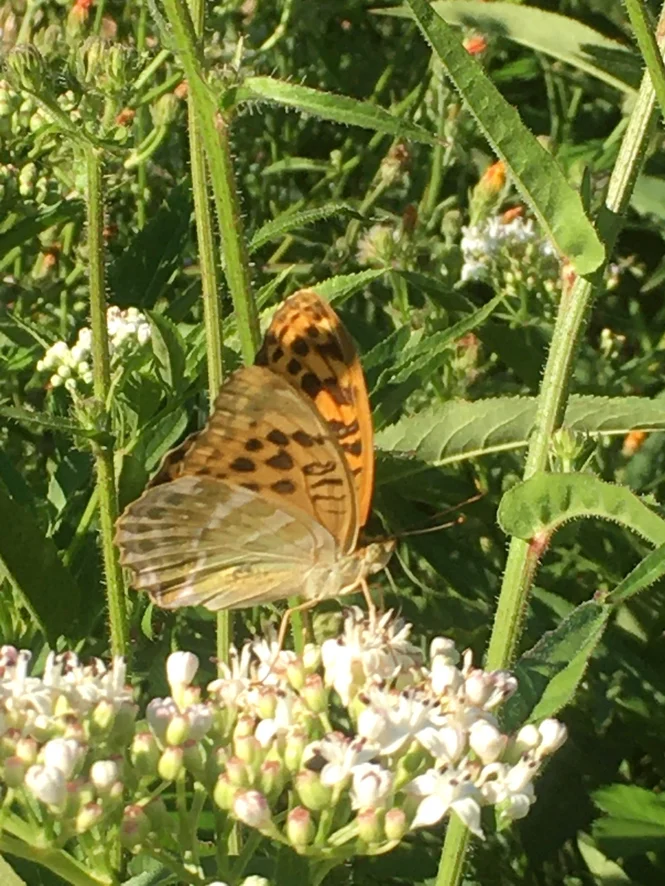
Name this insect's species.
Argynnis paphia
